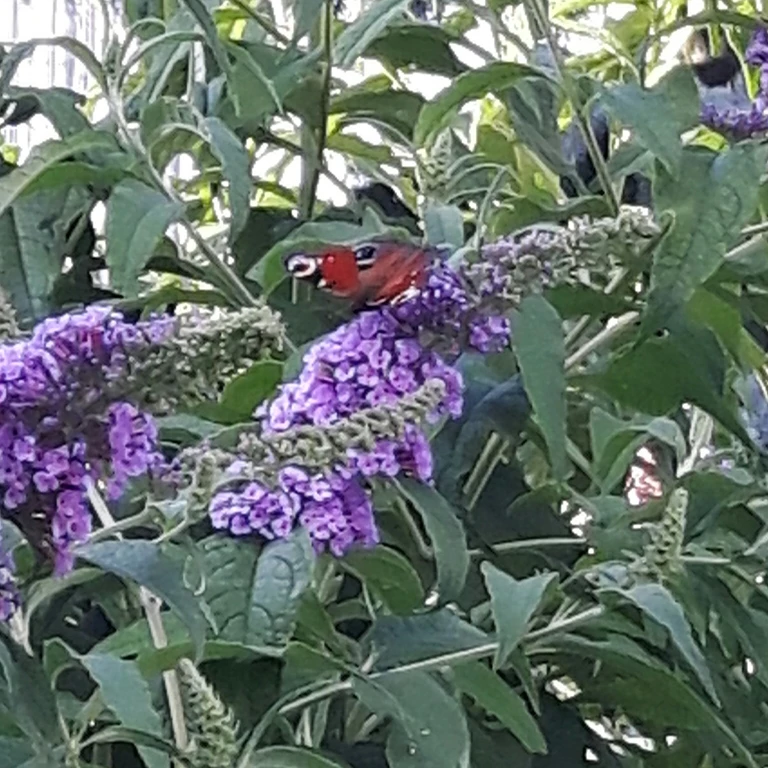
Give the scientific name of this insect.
Aglais io
